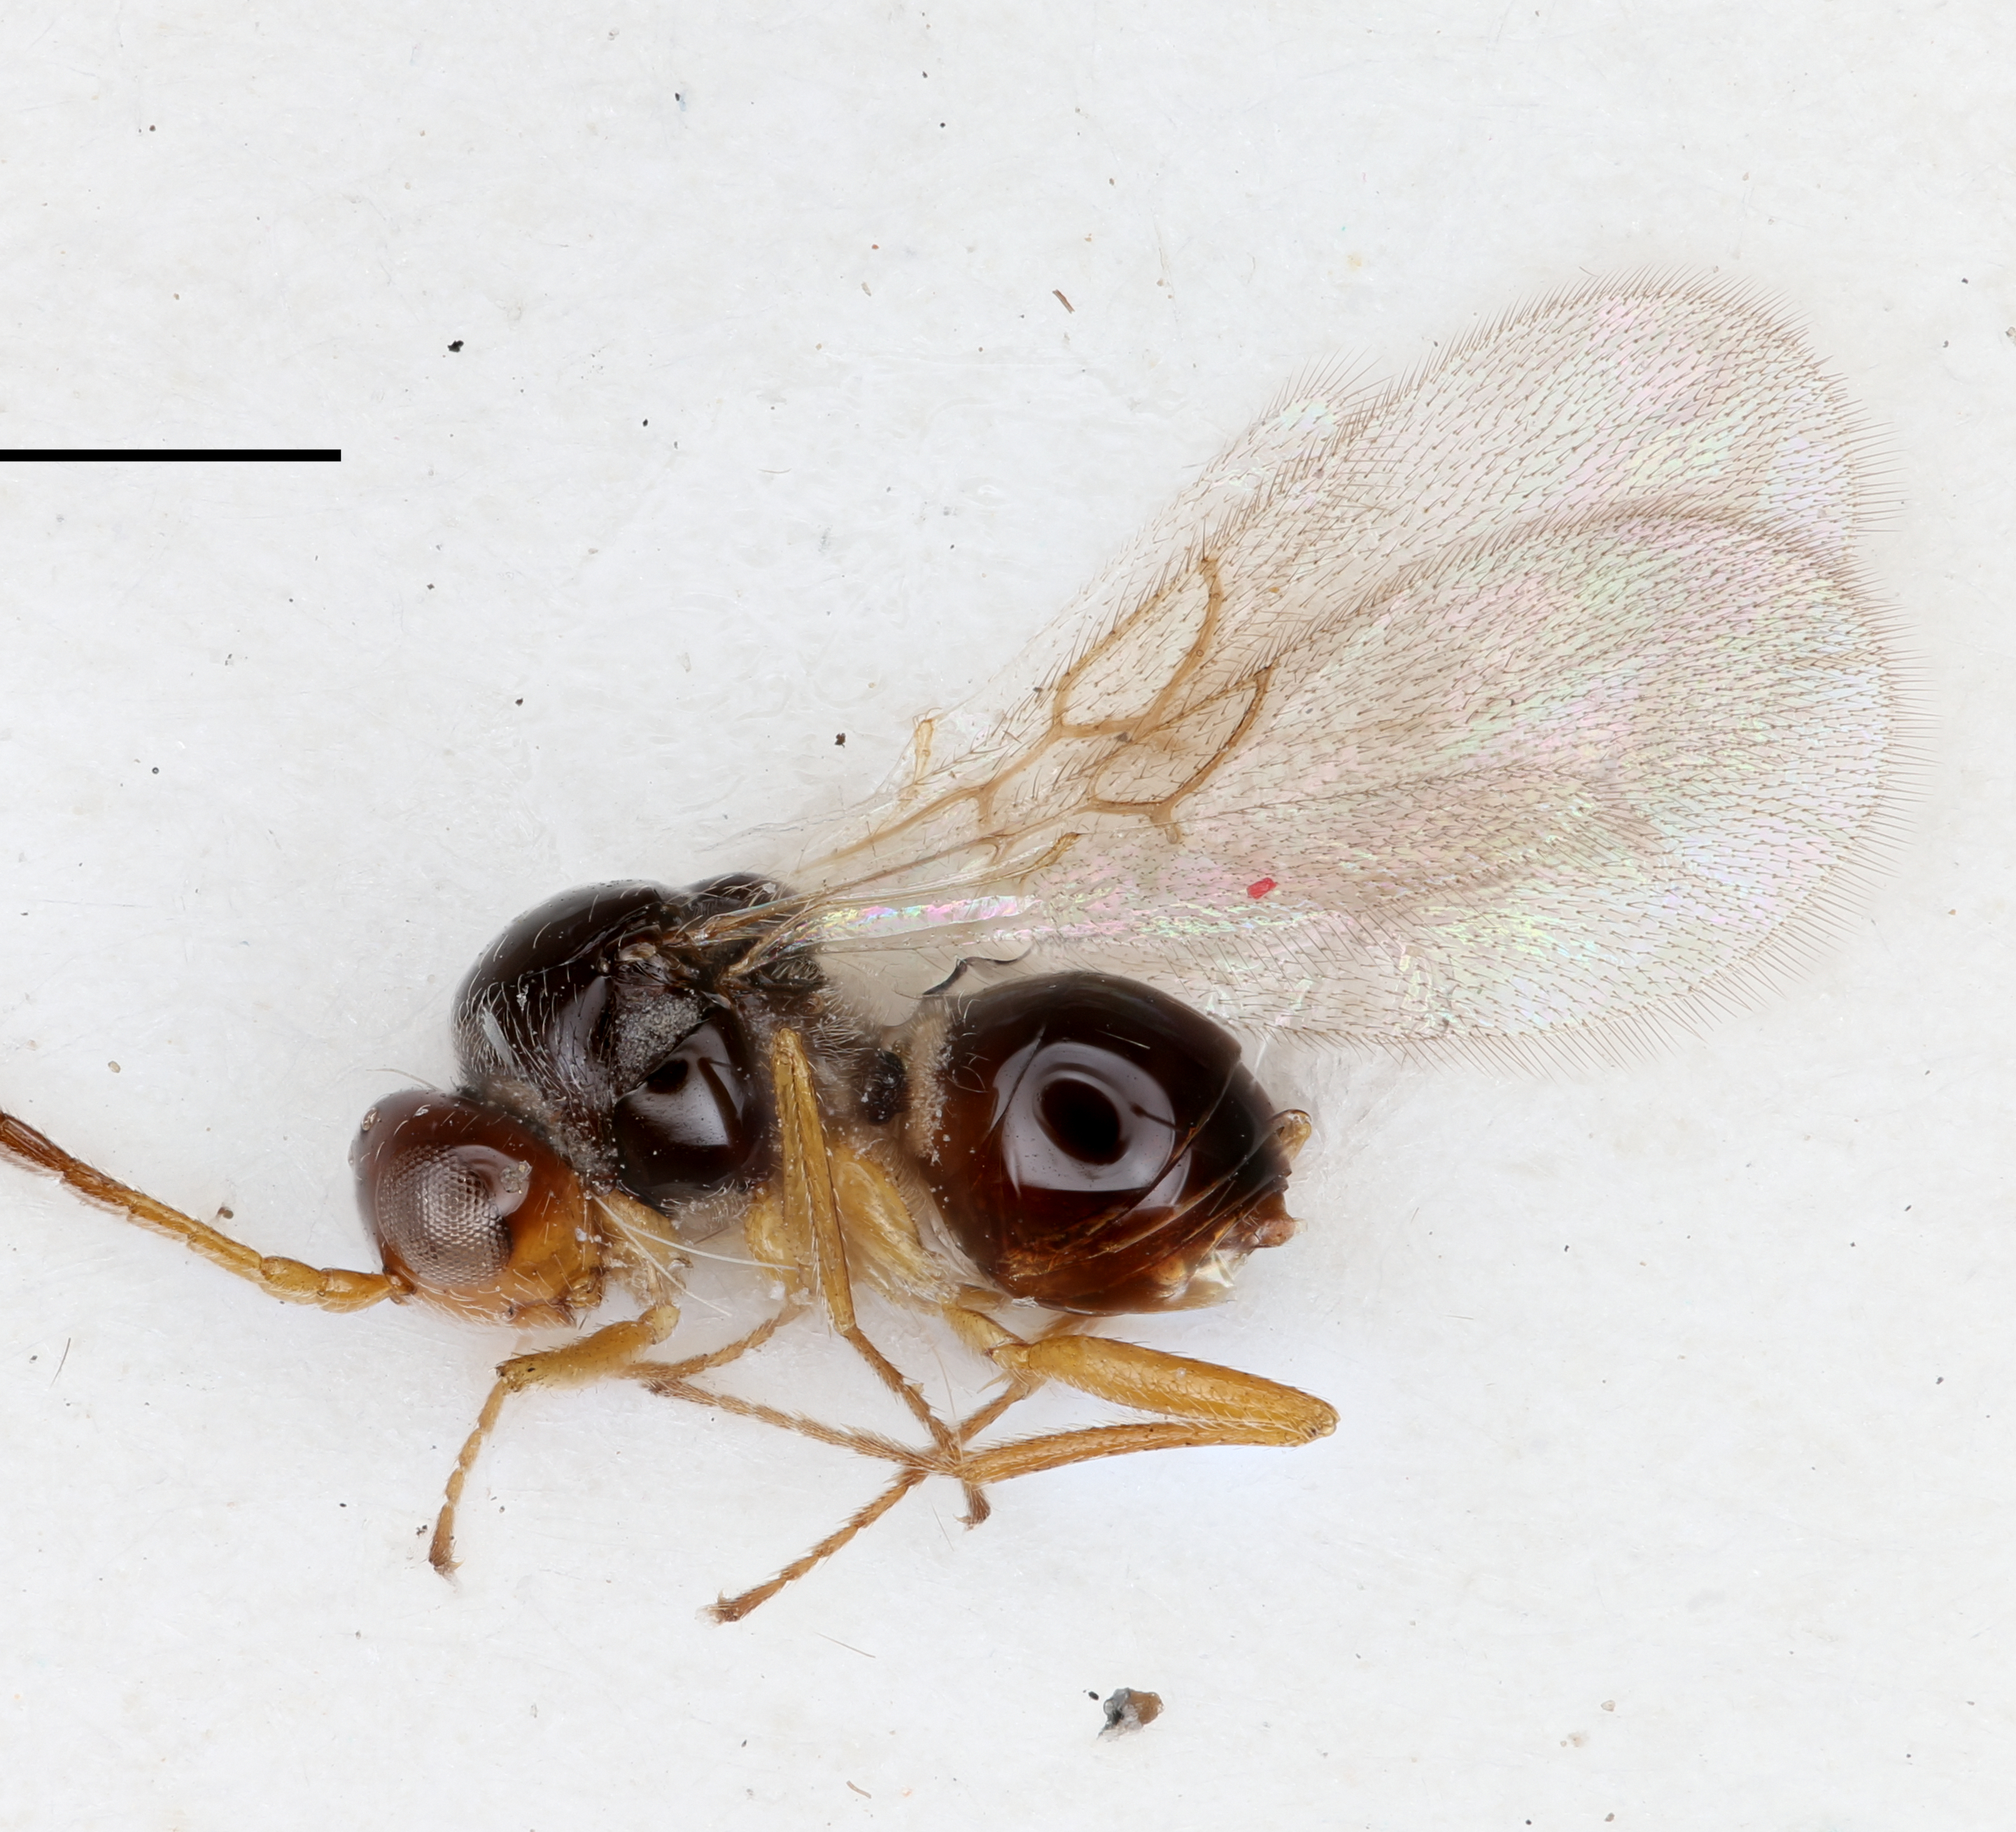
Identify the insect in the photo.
Alloxysta andrewsi
